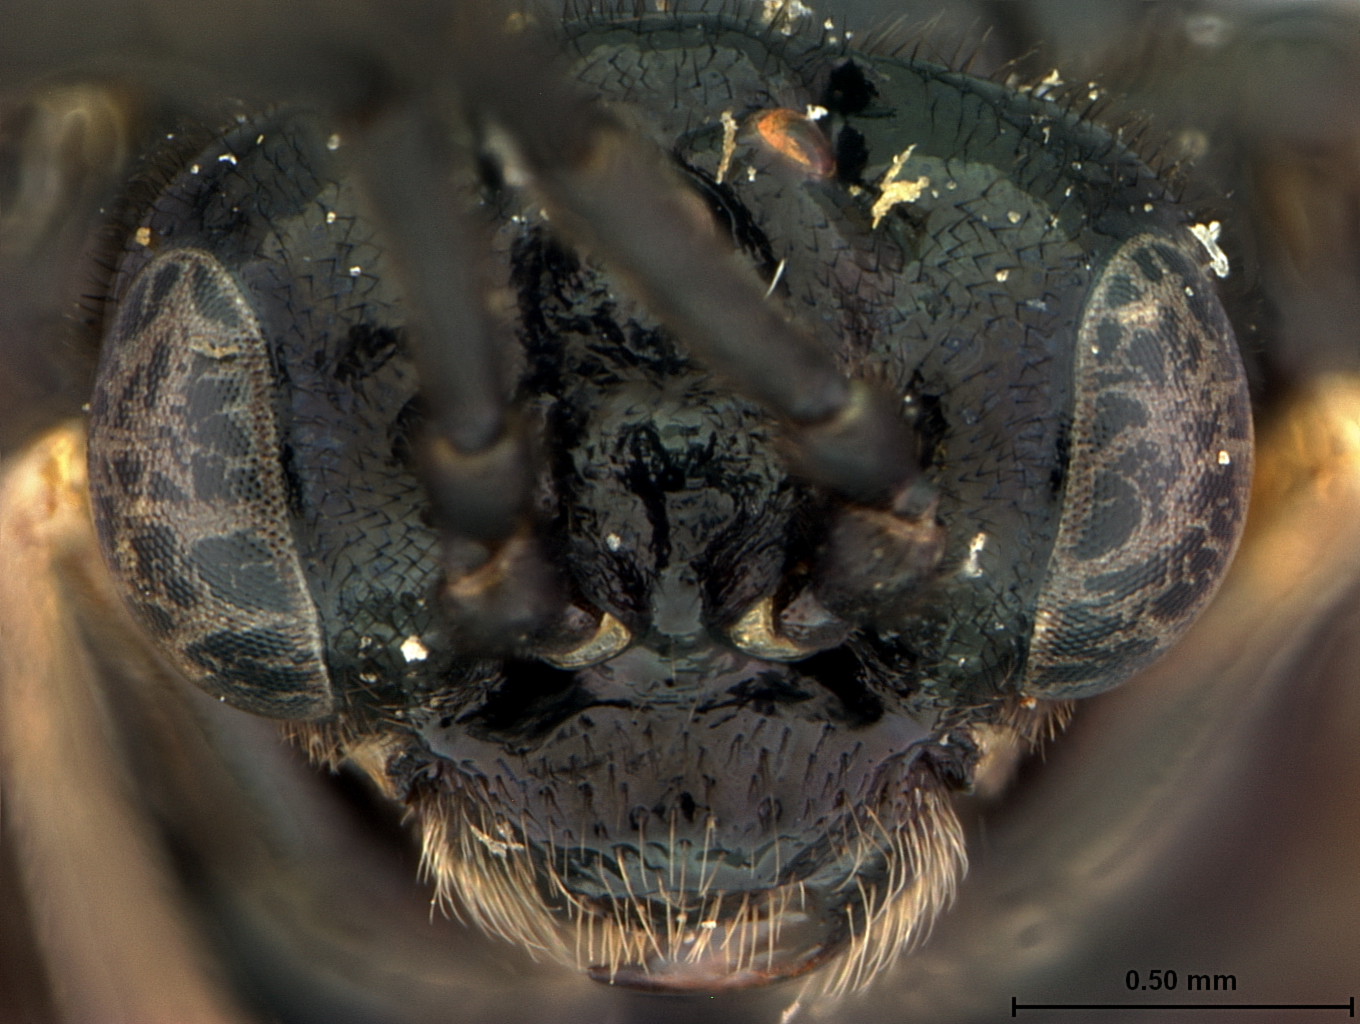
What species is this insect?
Monophadnus fukaii
